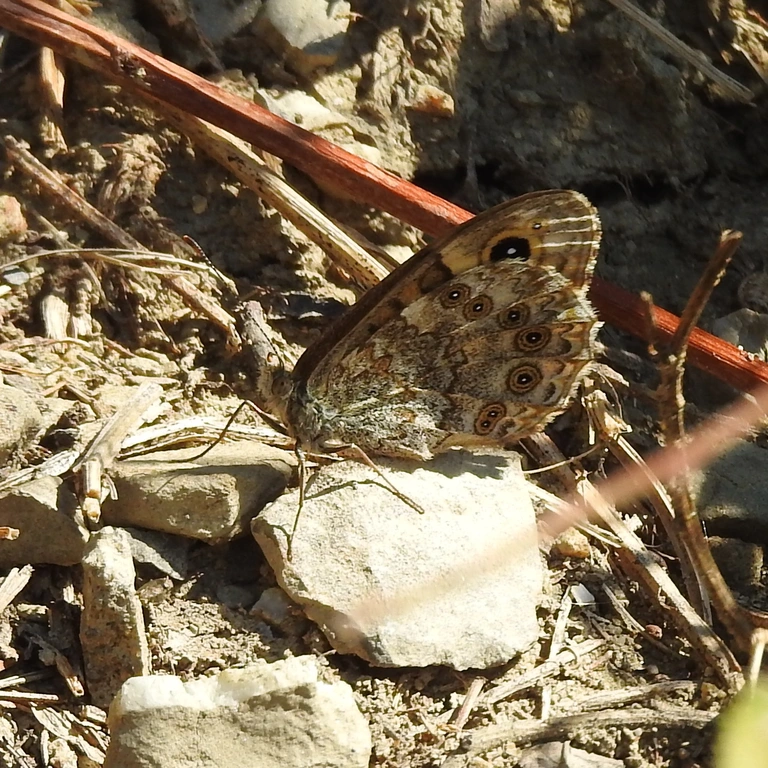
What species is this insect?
Lasiommata megera (also Pararge megera)
